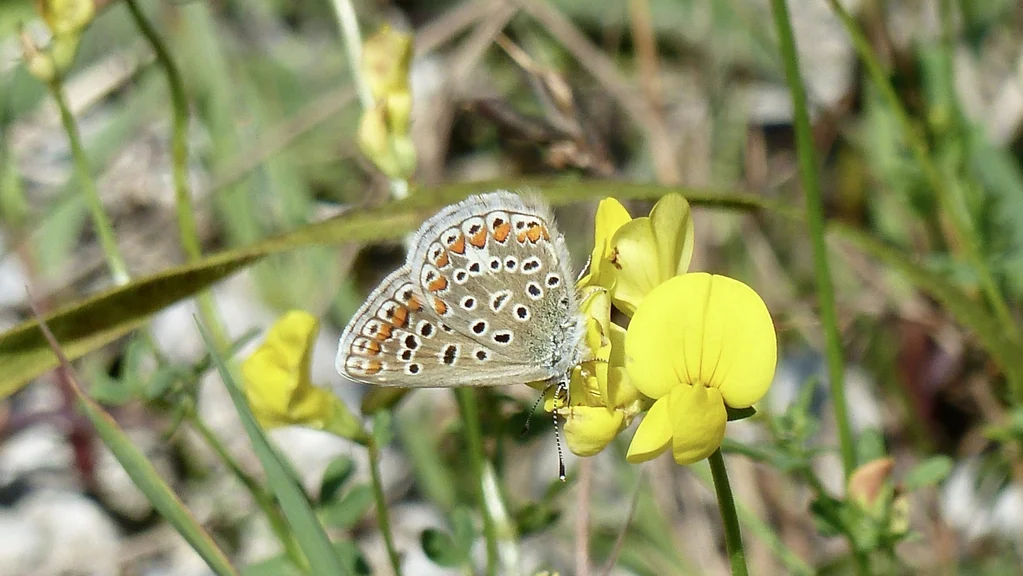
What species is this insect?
Polyommatus icarus
